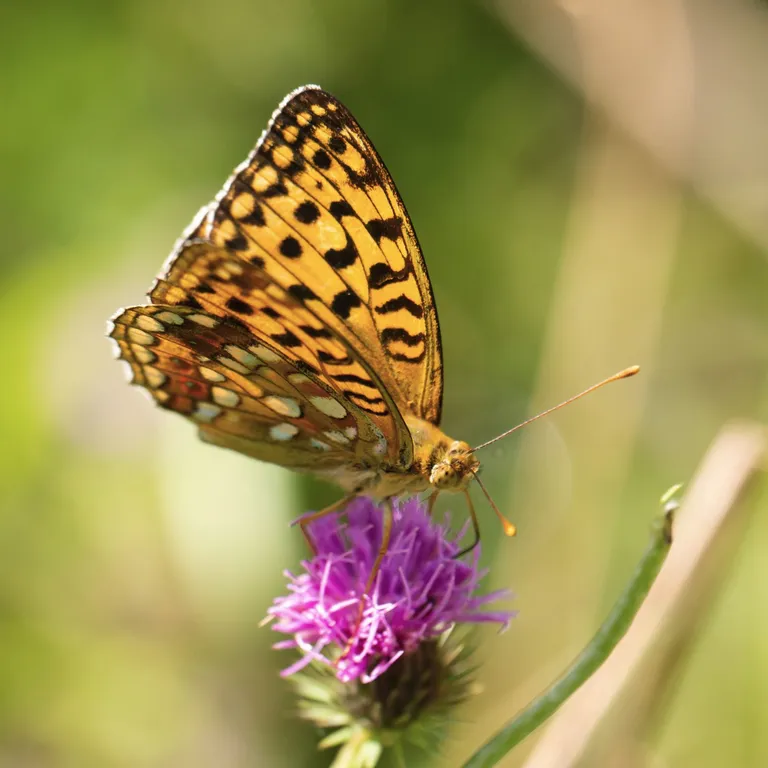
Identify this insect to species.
Fabriciana adippe
